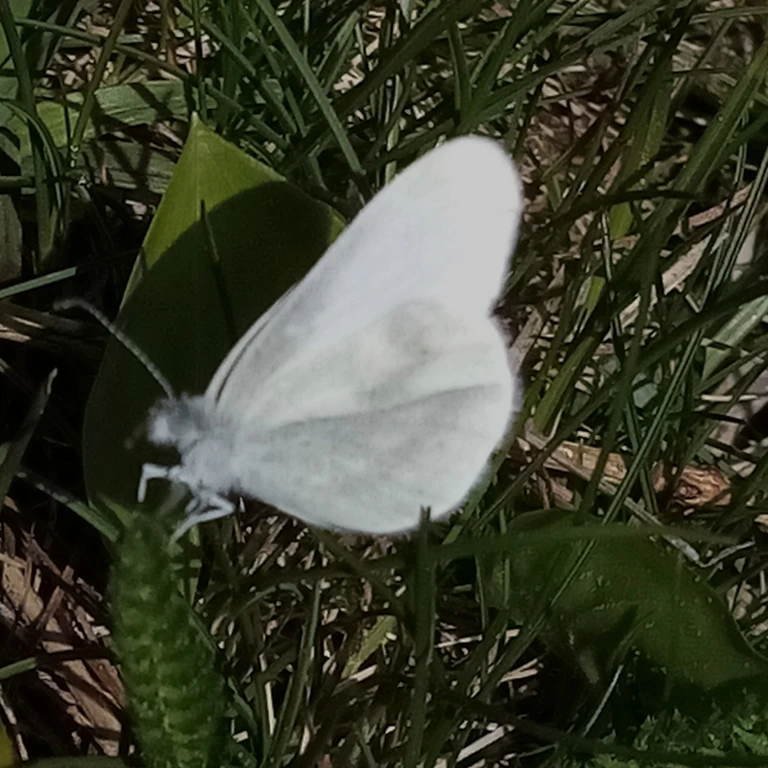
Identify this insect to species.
Leptidea sinapis/juvernica
